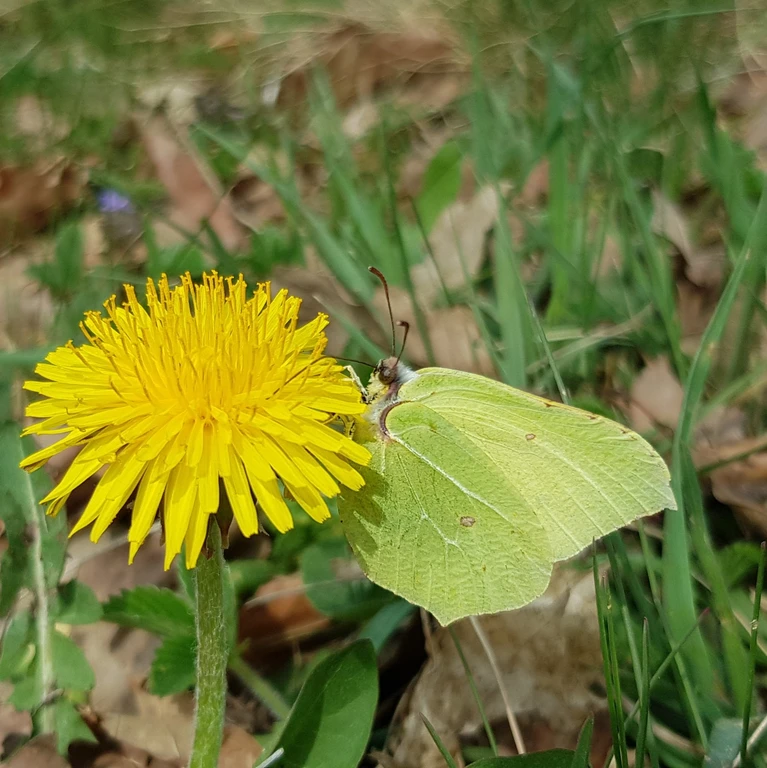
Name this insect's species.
Gonepteryx rhamni
